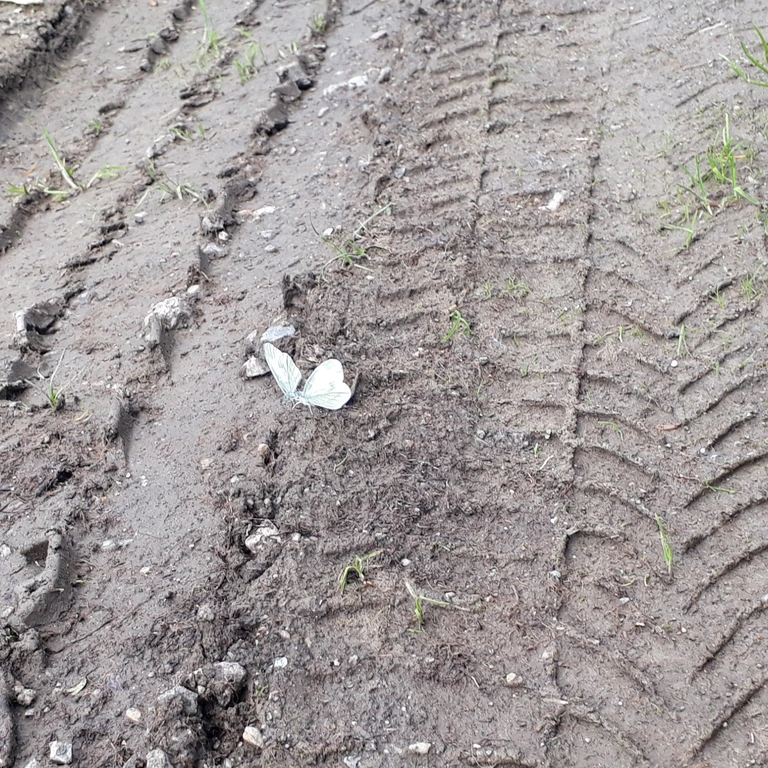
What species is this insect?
Leptidea sinapis/juvernica
